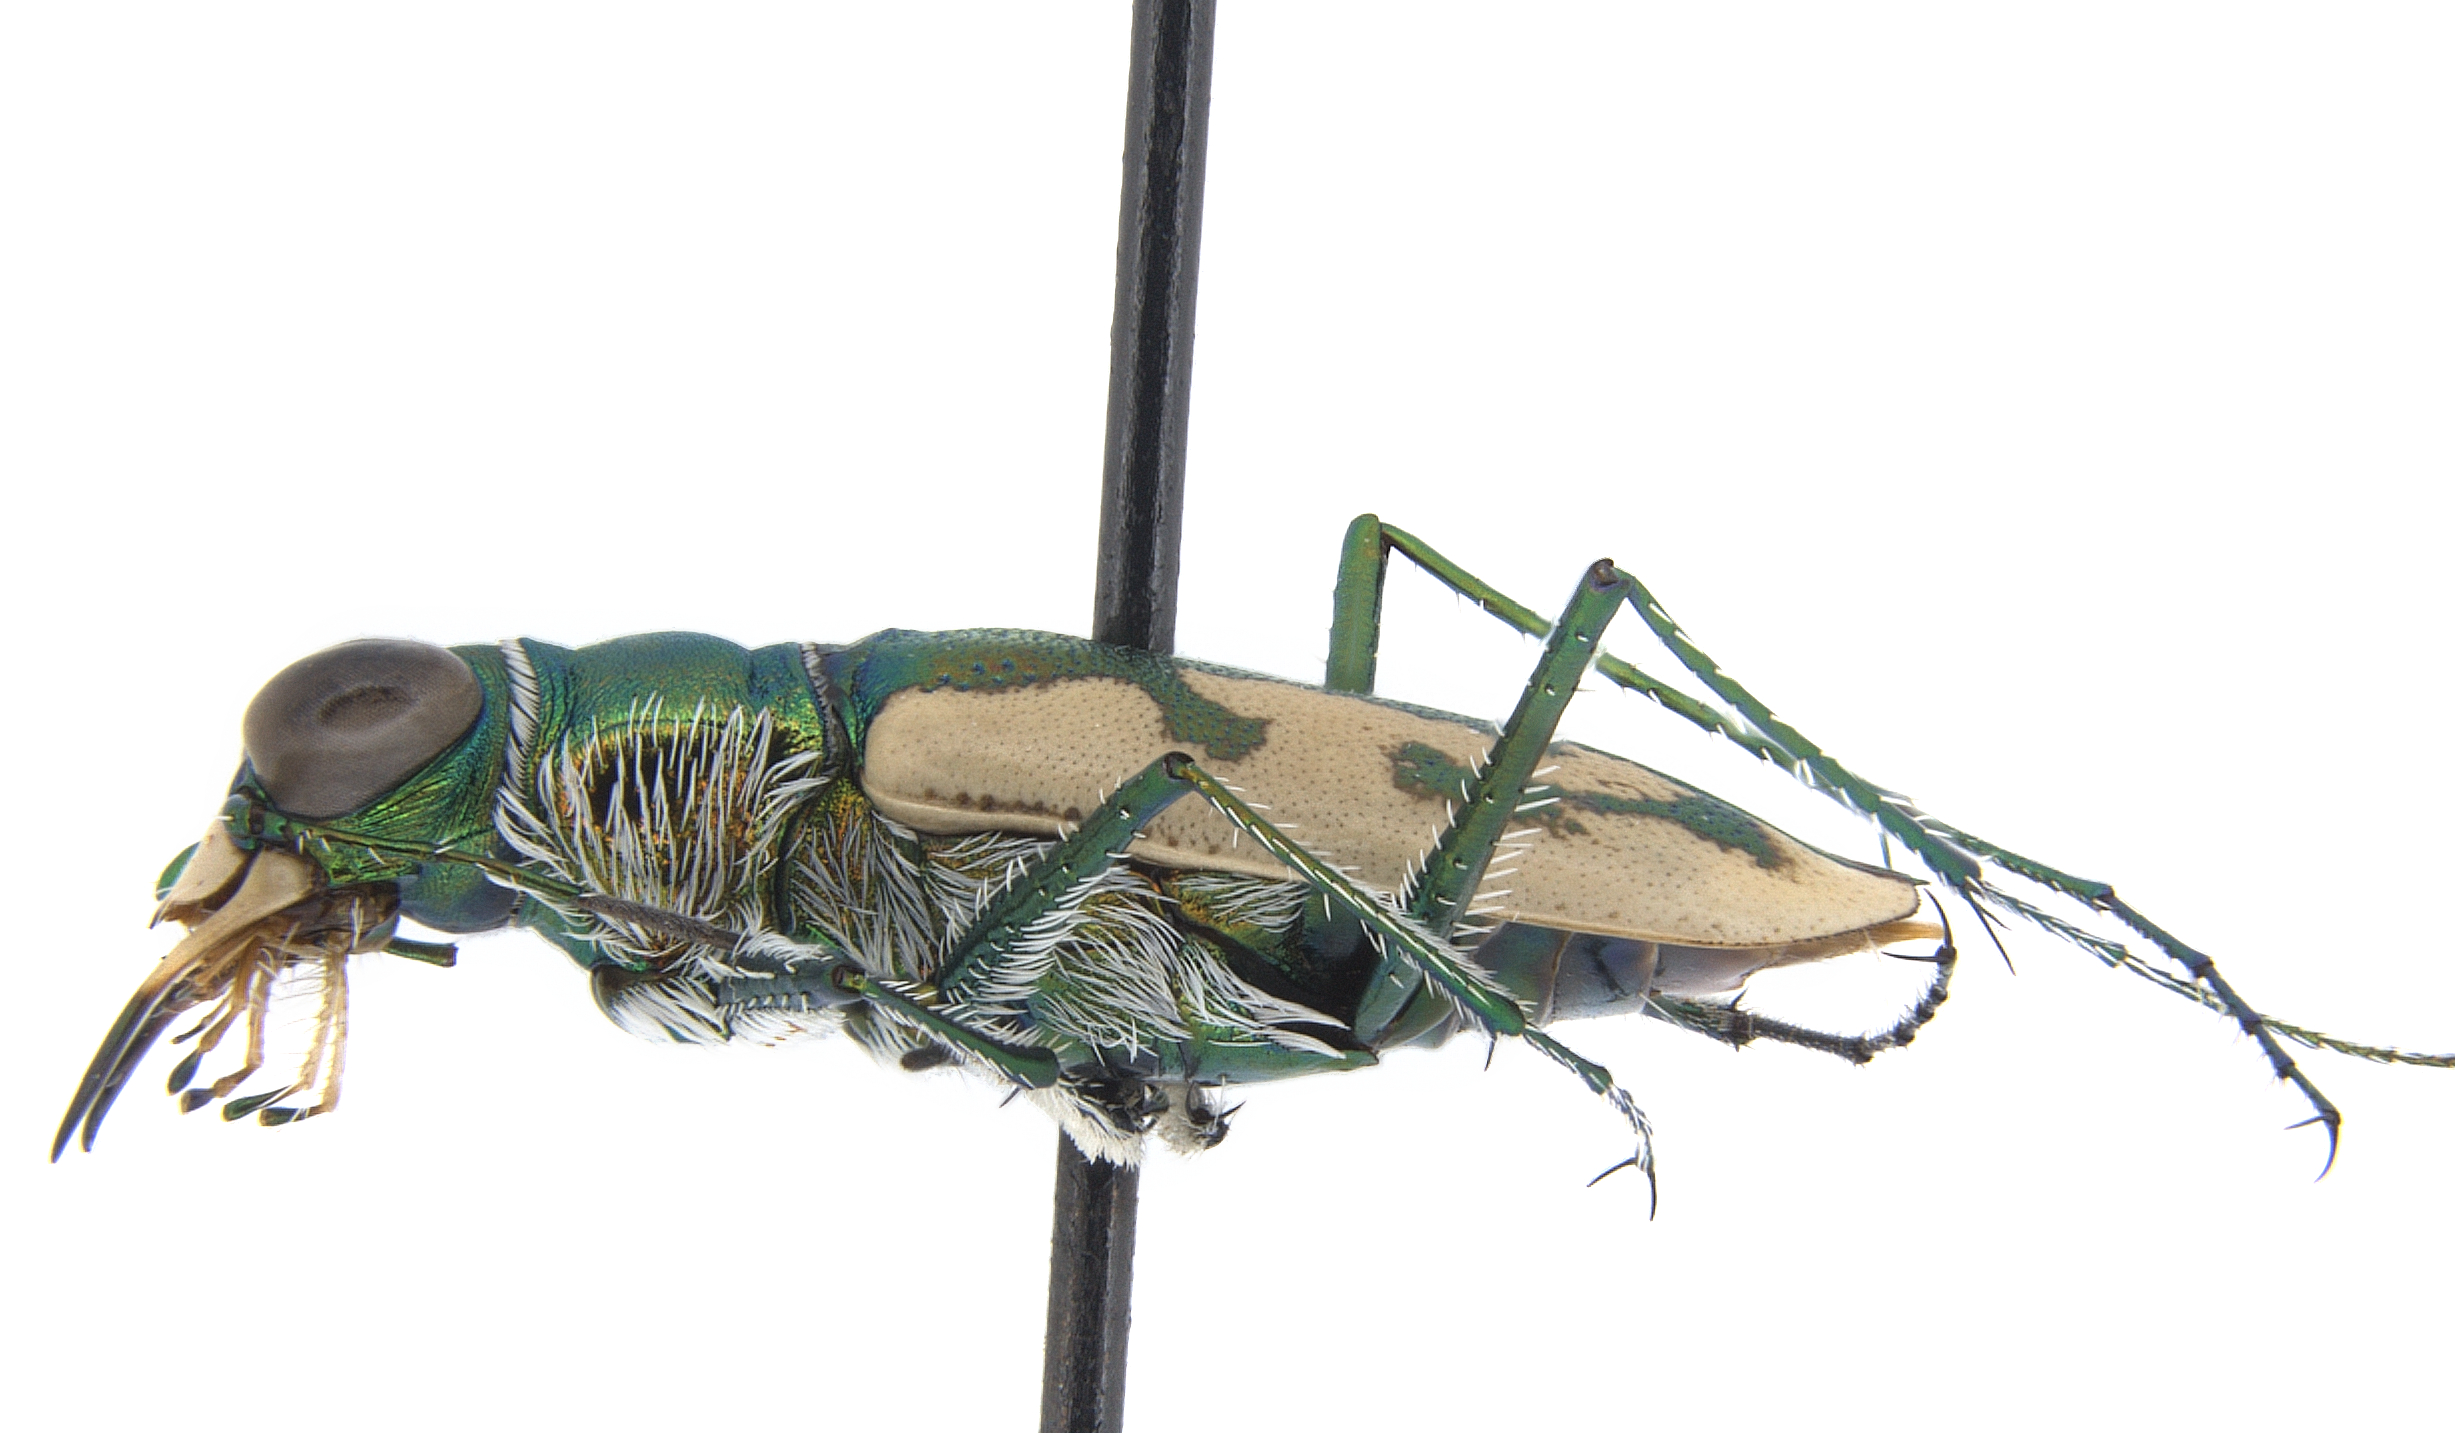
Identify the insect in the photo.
Hypaetha pseudodorafflesia (also Cicindela pseudorafflesia)
